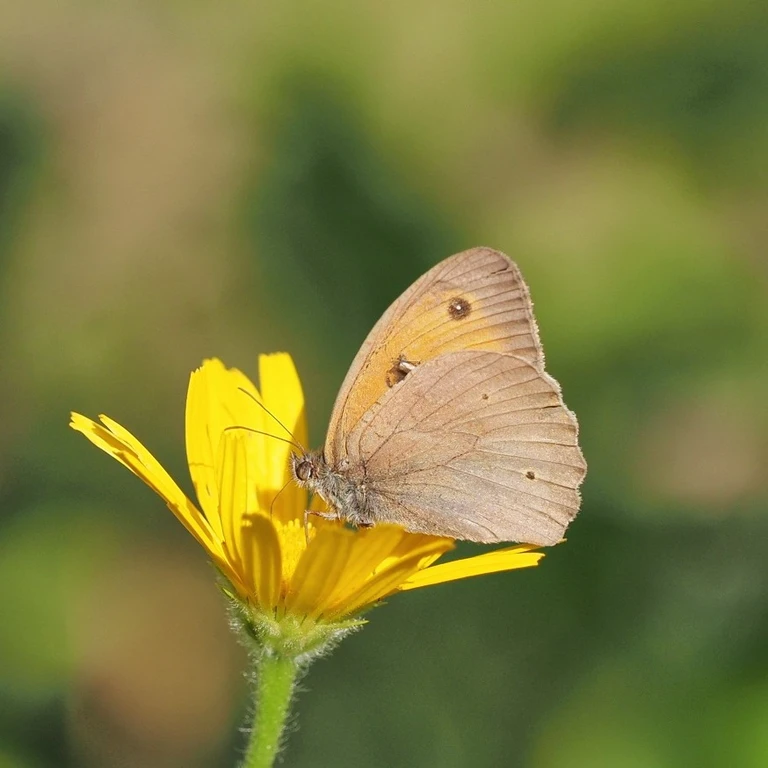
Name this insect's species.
Maniola jurtina
